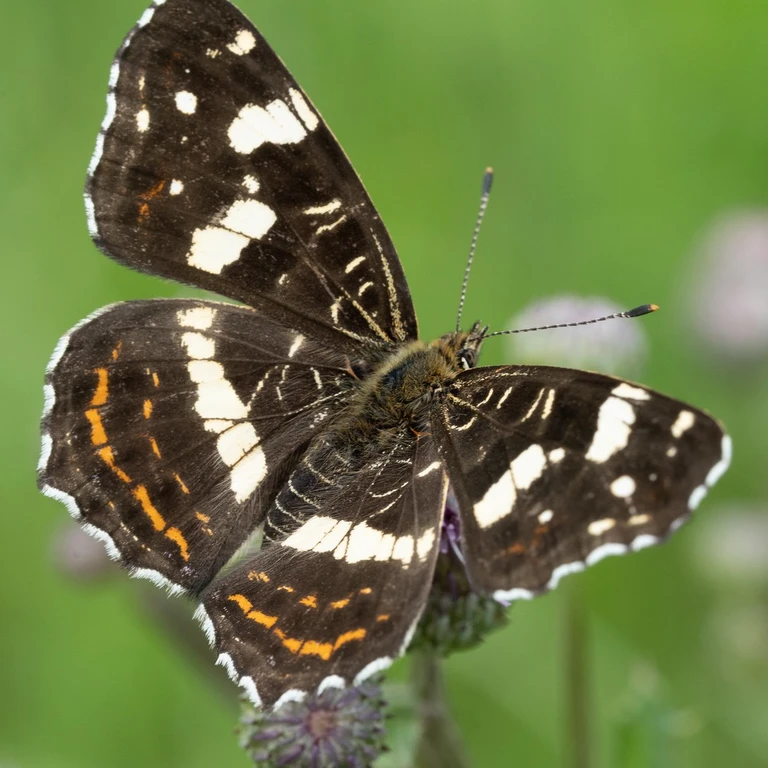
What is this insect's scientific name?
Araschnia levana
